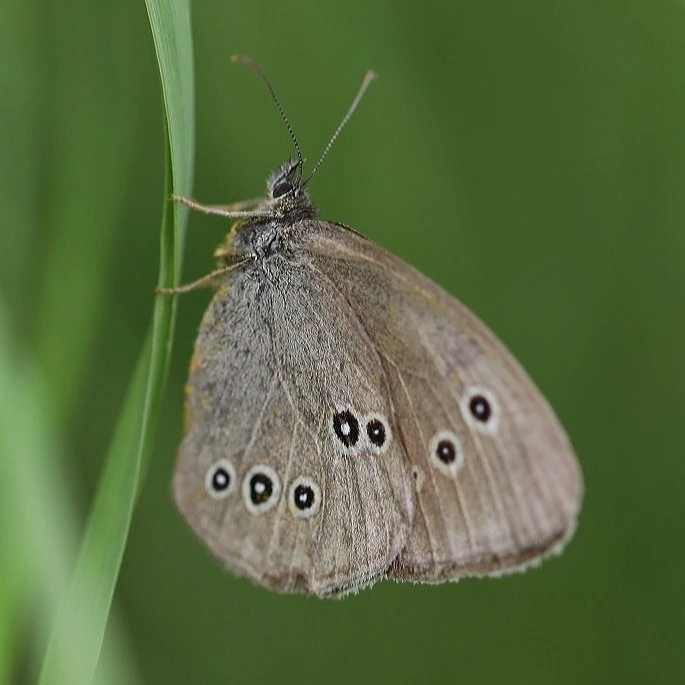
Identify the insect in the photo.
Aphantopus hyperantus
